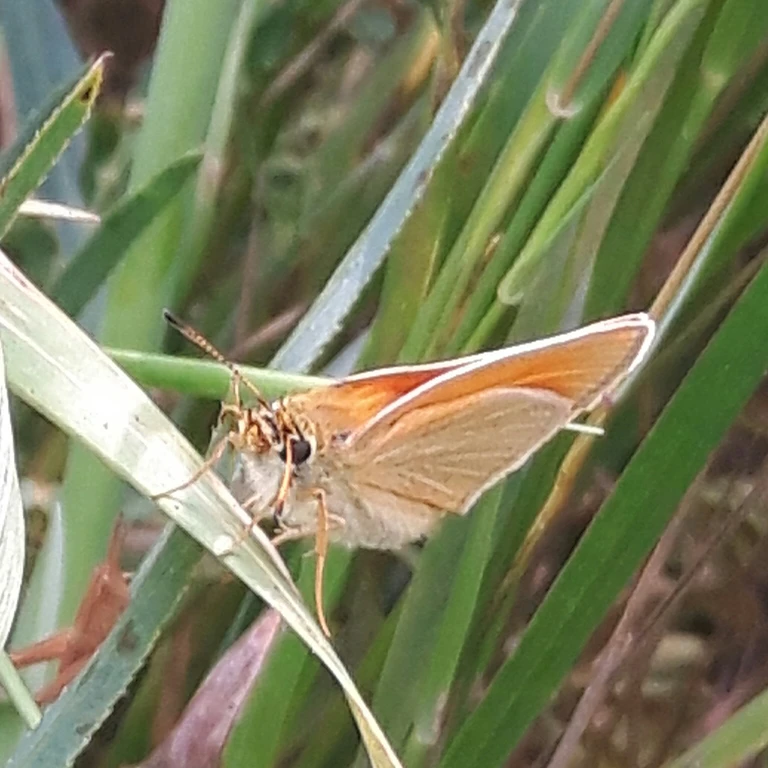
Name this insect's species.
Thymelicus lineola
